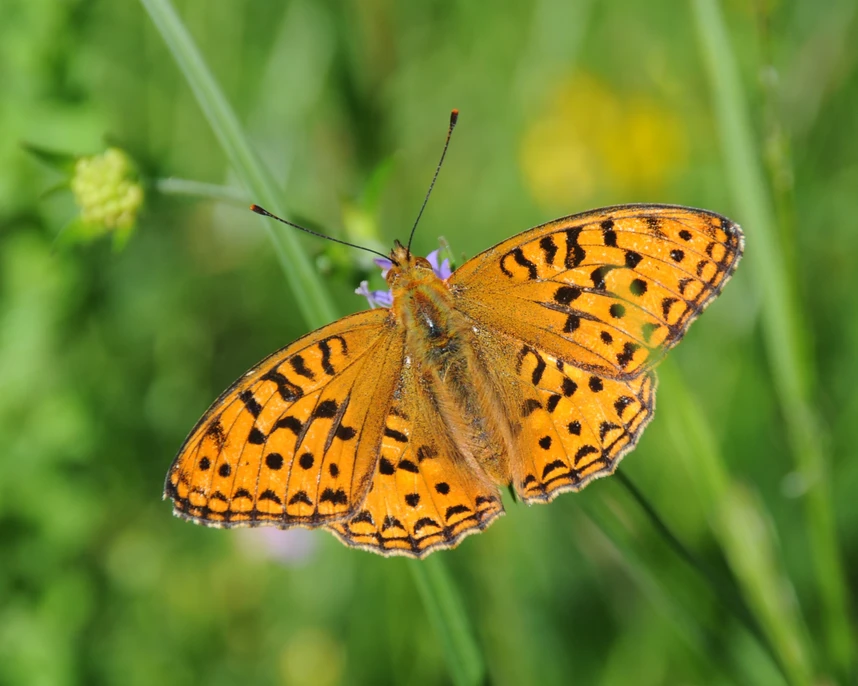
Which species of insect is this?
Fabriciana adippe
